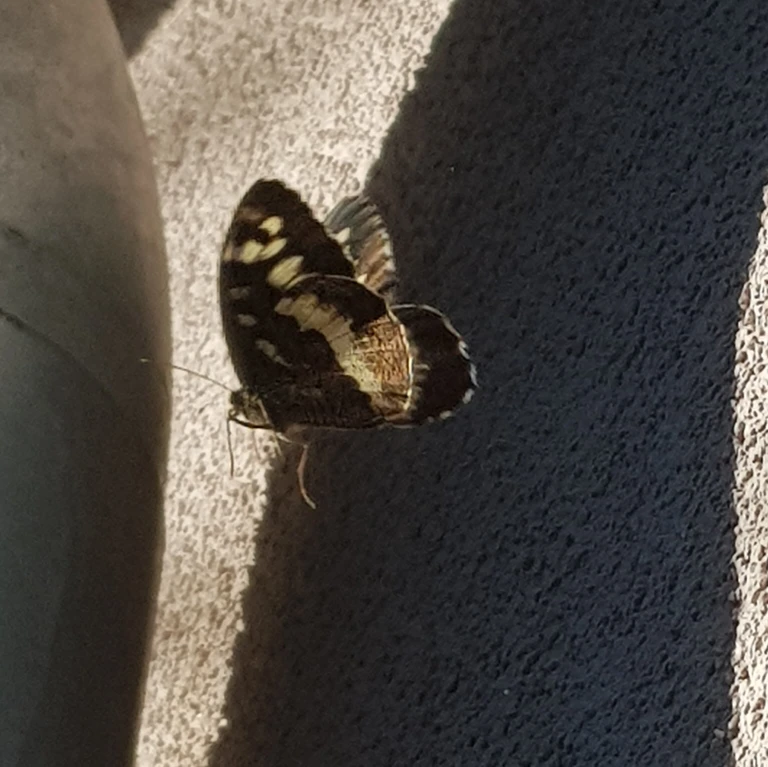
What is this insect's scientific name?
Brintesia circe
